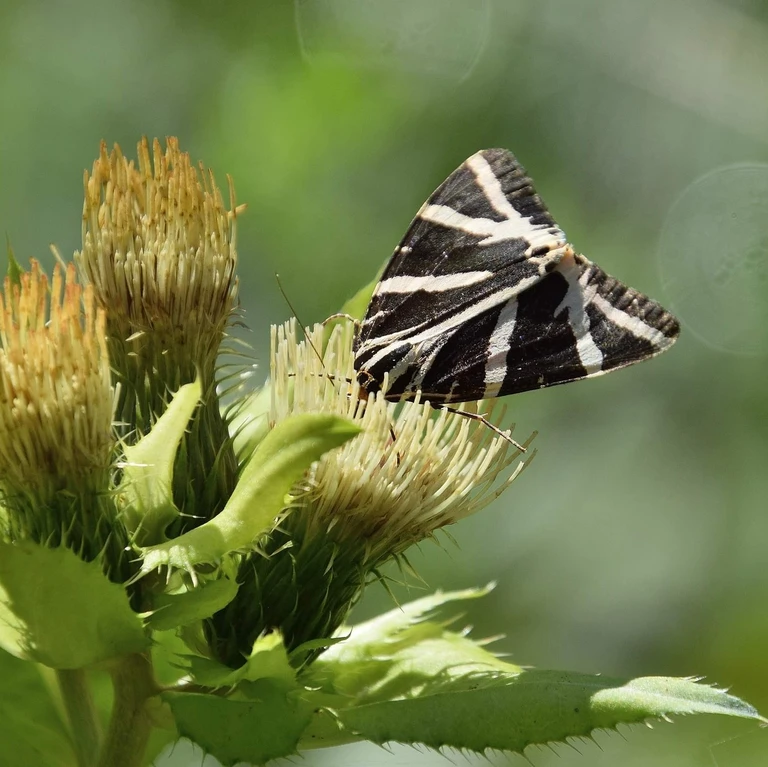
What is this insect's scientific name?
Euplagia quadripunctaria
